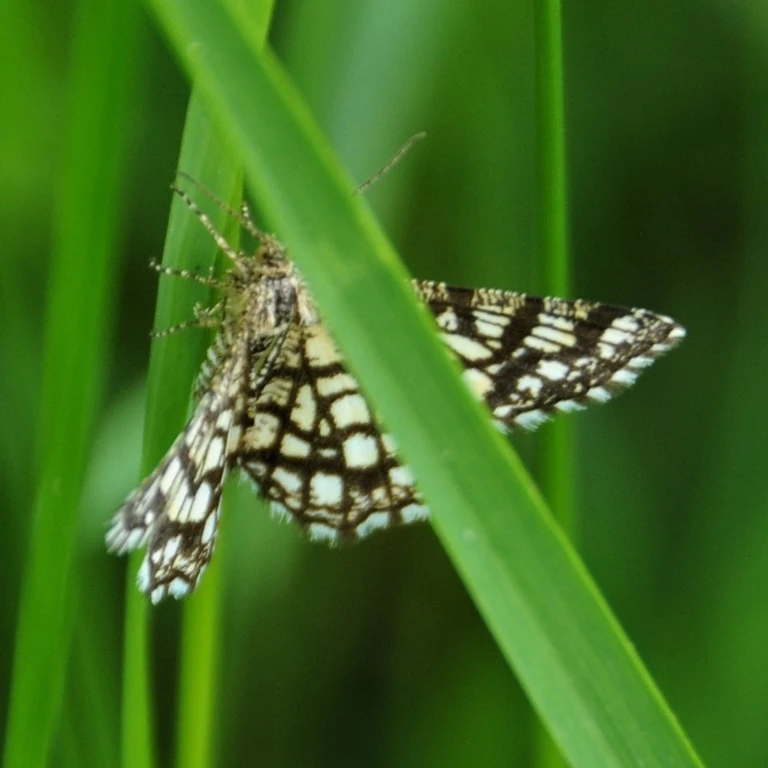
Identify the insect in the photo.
Chiasmia clathrata
